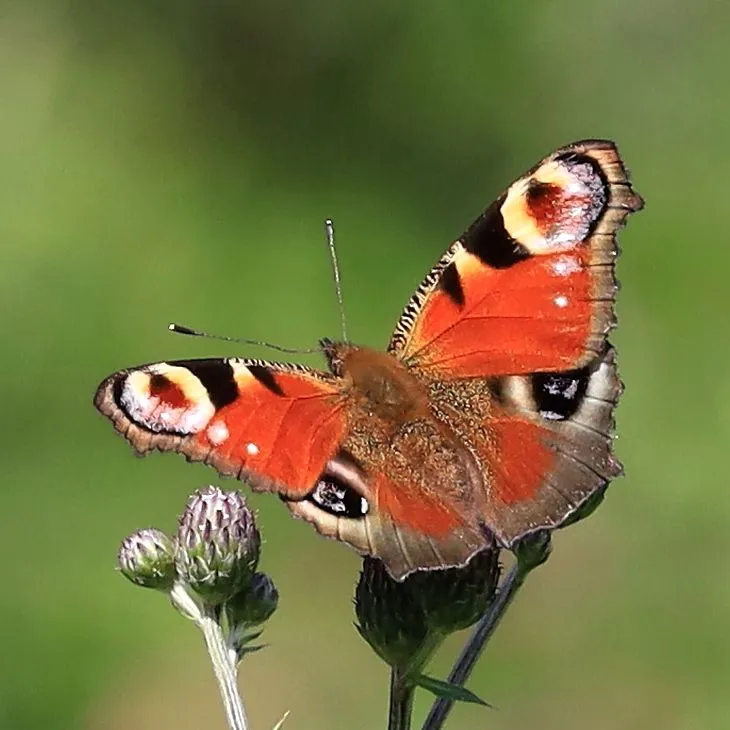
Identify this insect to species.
Aglais io
